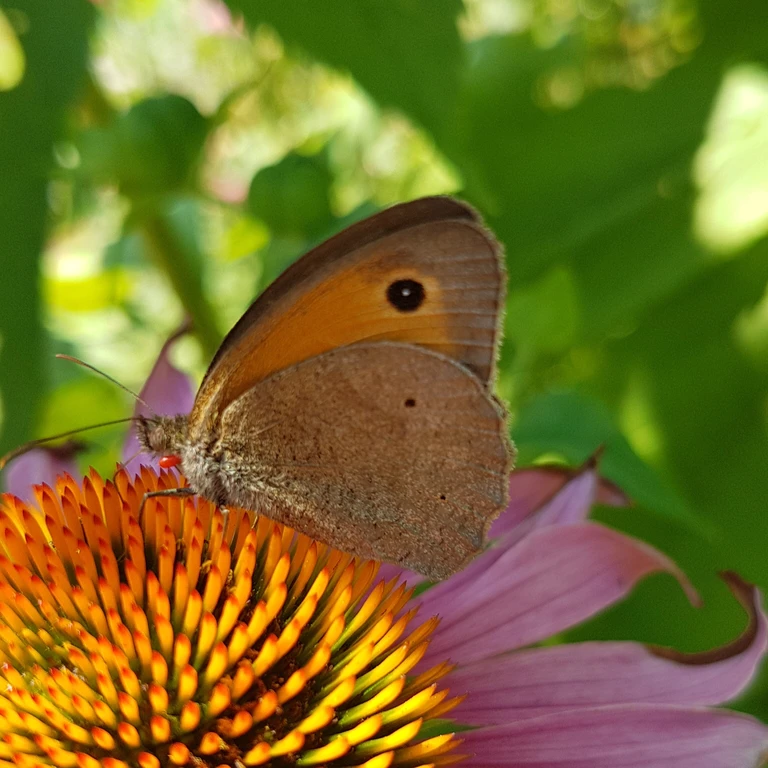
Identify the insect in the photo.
Maniola jurtina
